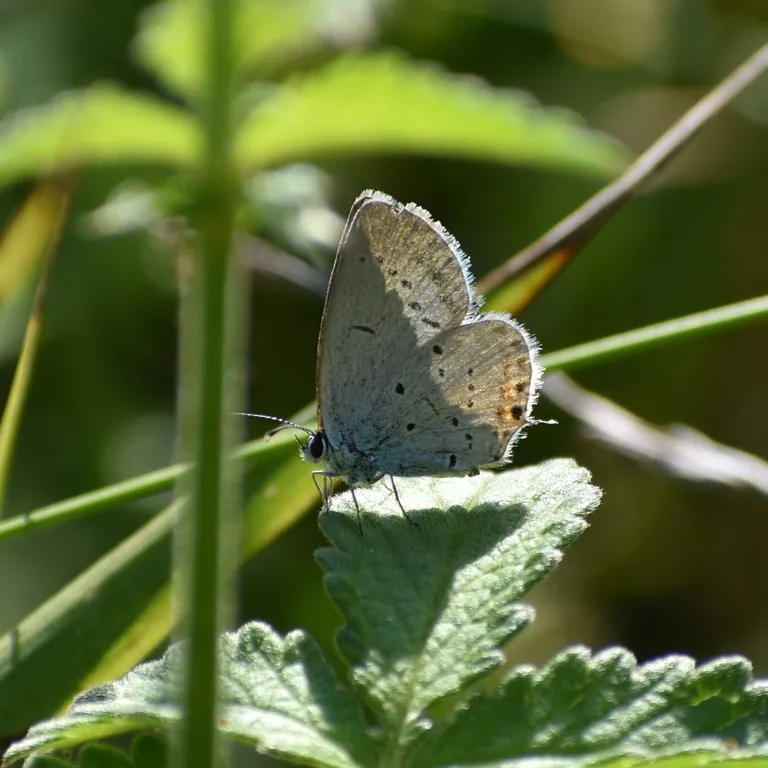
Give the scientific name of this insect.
Cupido argiades (also Elkalyce argiades)
